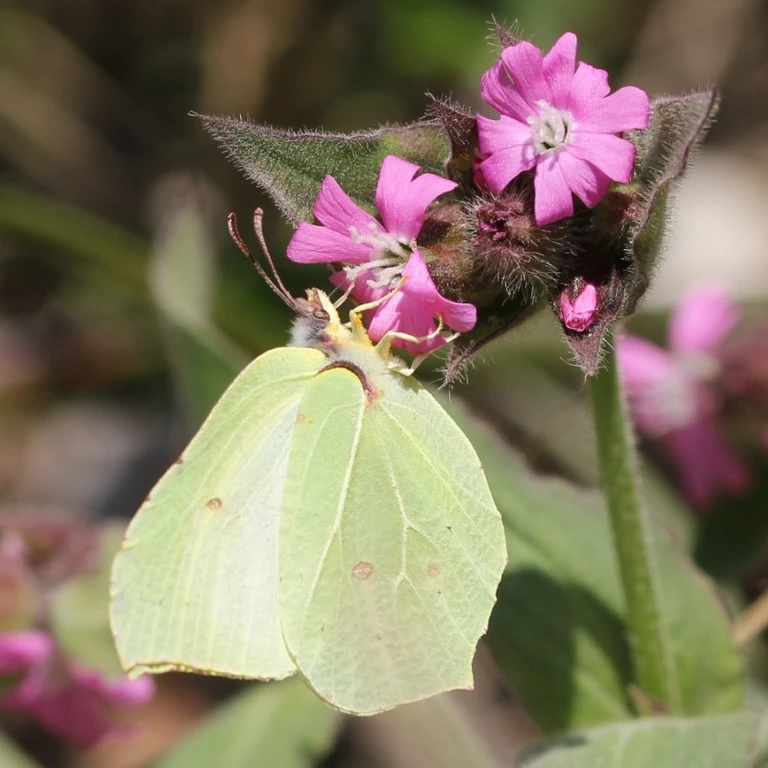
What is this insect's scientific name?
Gonepteryx rhamni
